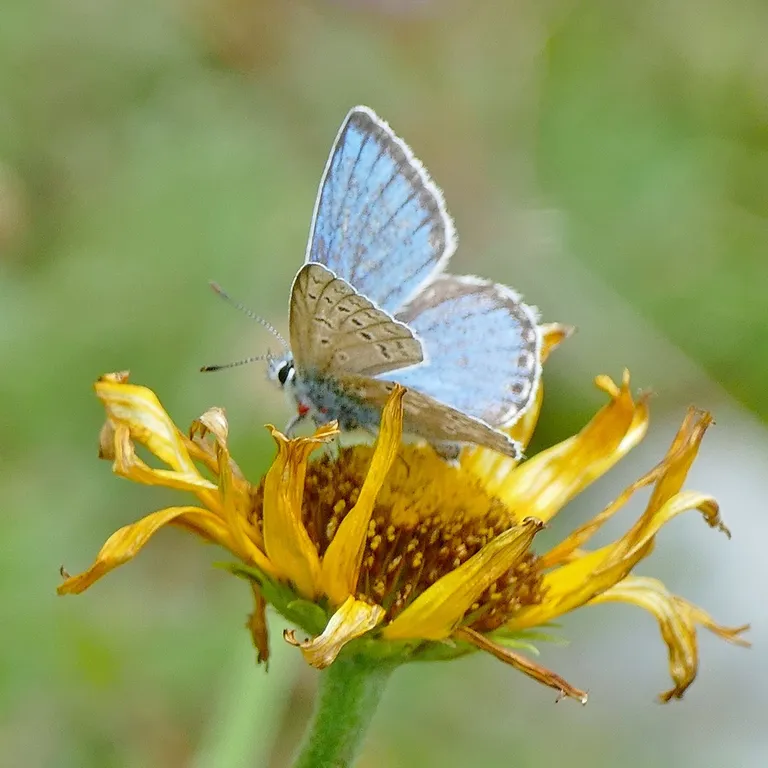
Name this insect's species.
Polyommatus eros
